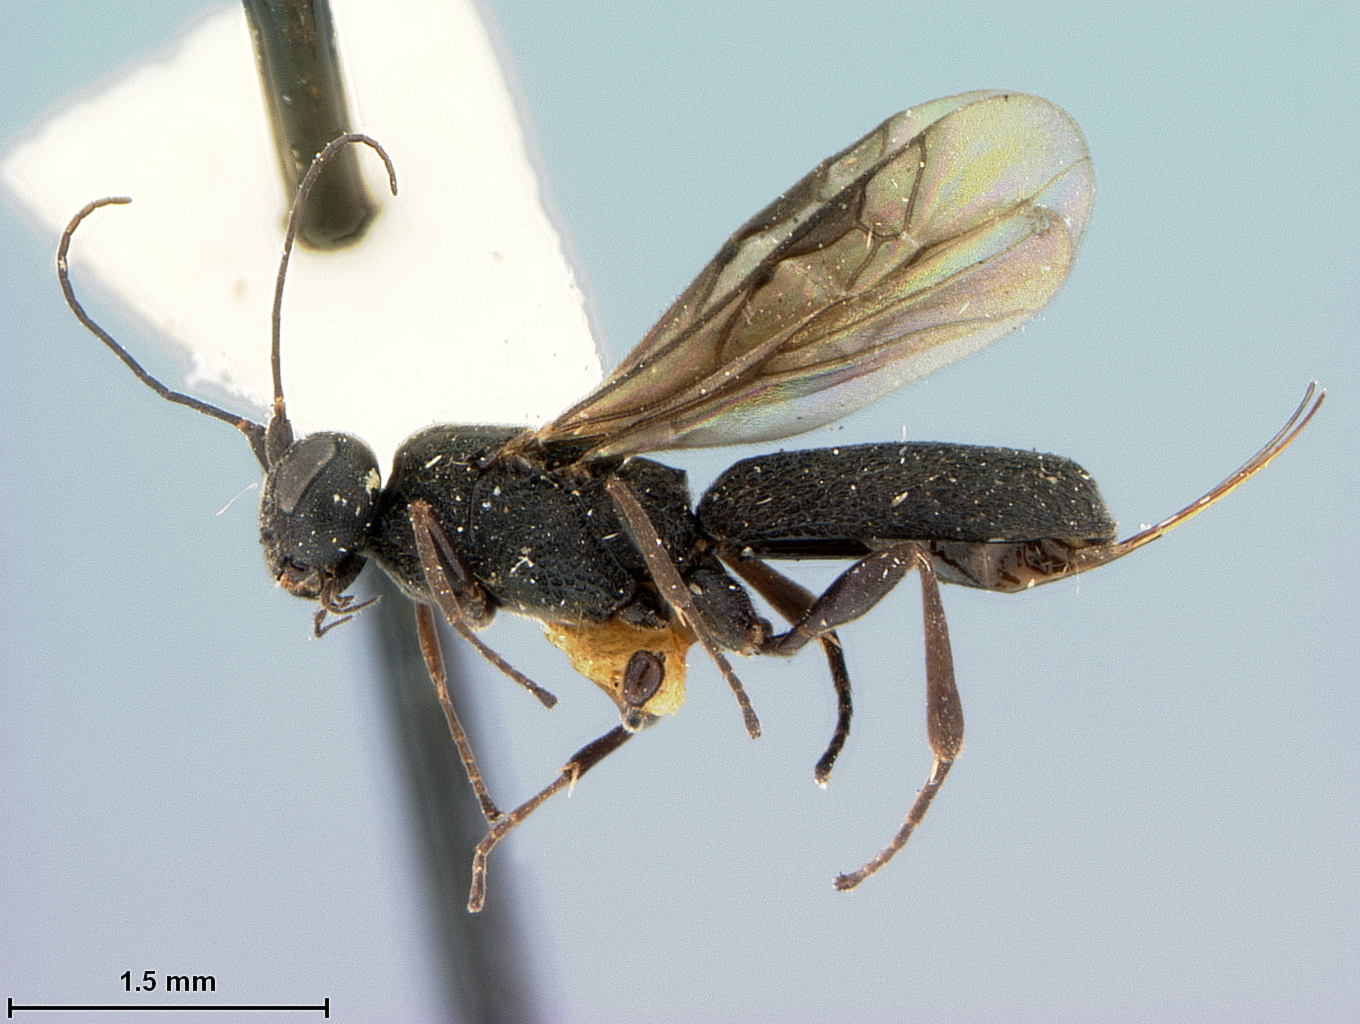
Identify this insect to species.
Chelonus bucculentus
